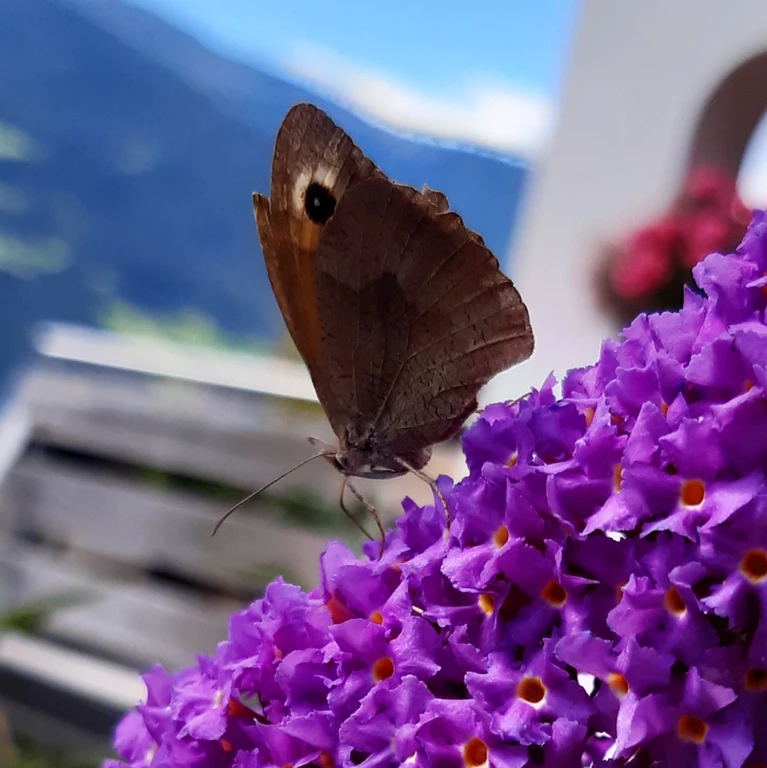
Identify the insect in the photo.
Maniola jurtina
